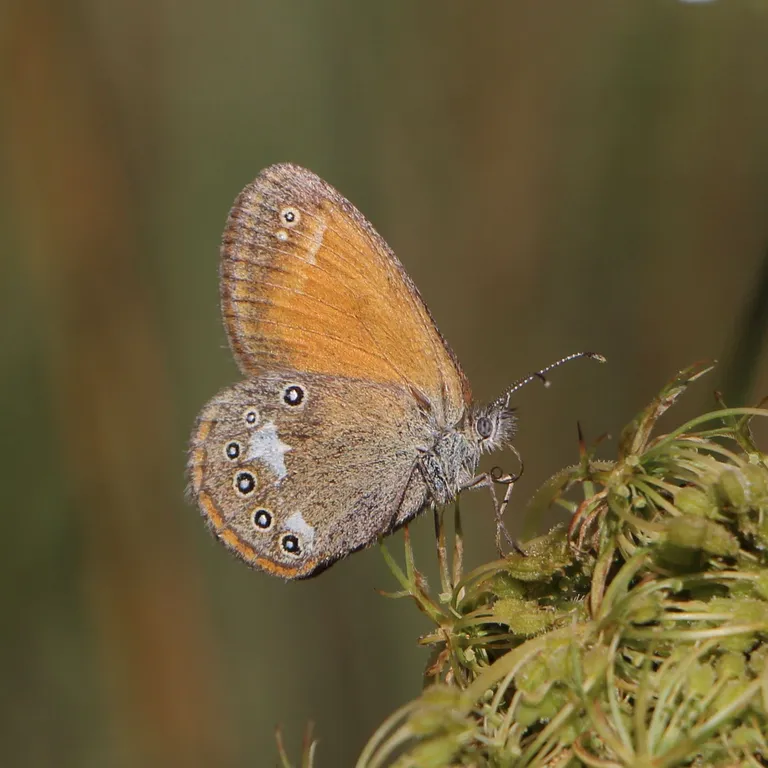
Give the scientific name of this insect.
Coenonympha glycerion (also Coenonympha iphis)
